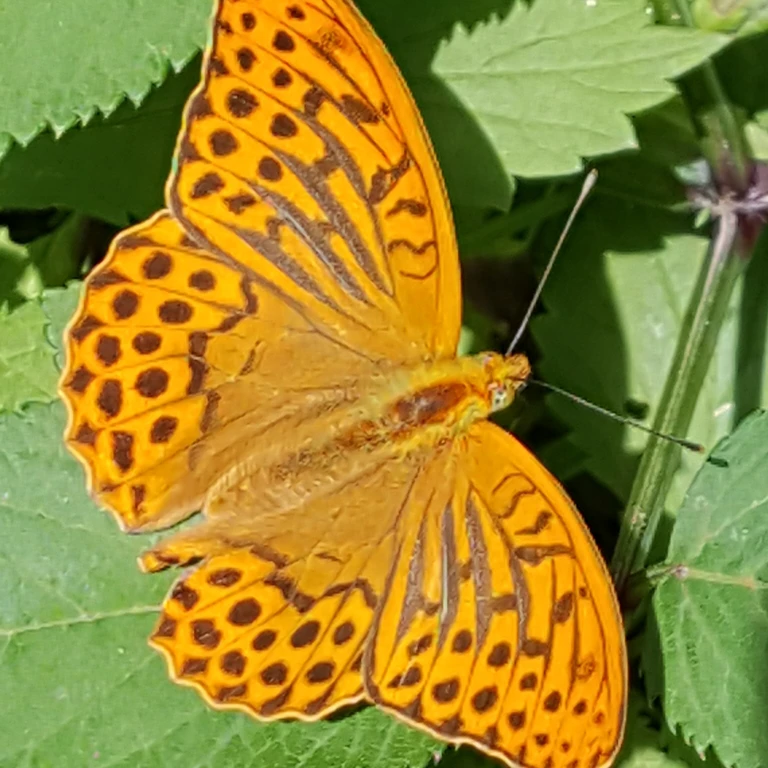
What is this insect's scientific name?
Argynnis paphia
